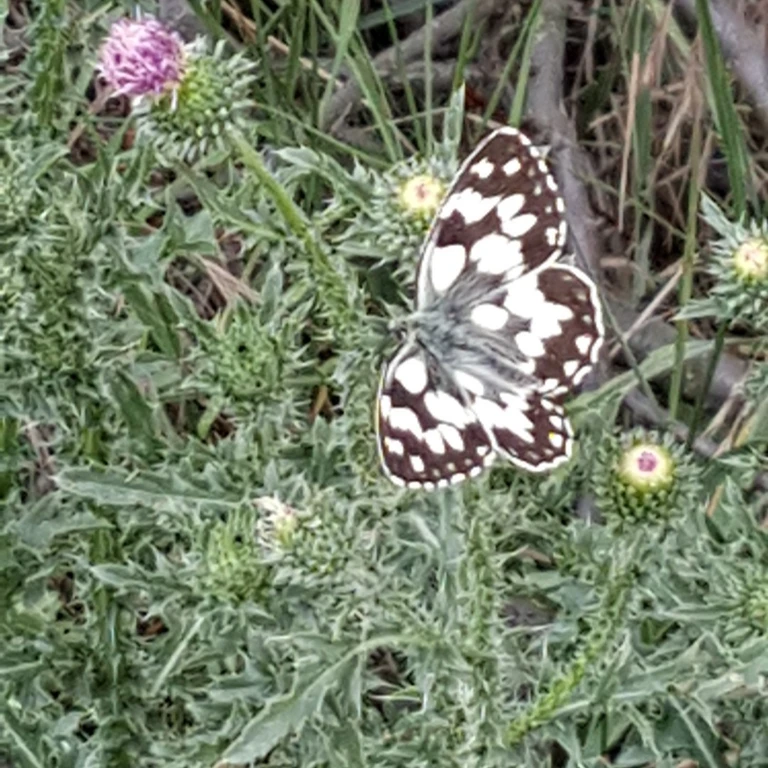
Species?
Melanargia galathea
